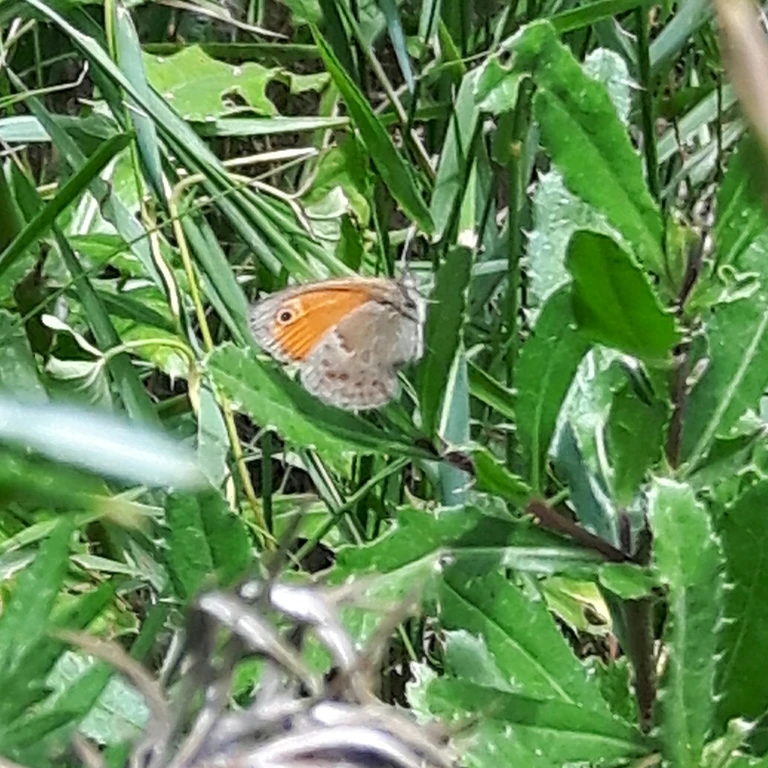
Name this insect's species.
Coenonympha pamphilus
